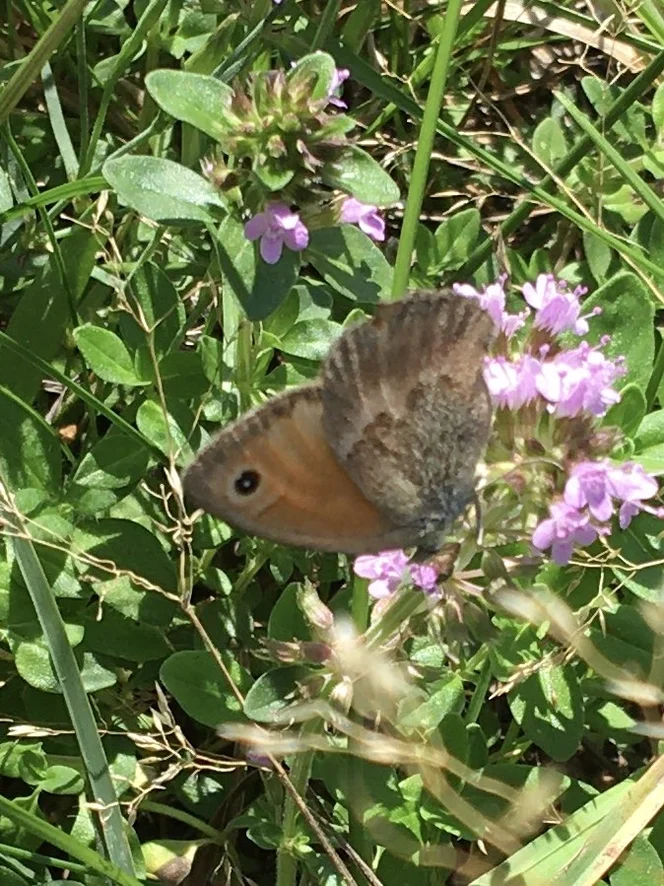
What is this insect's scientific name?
Coenonympha pamphilus
